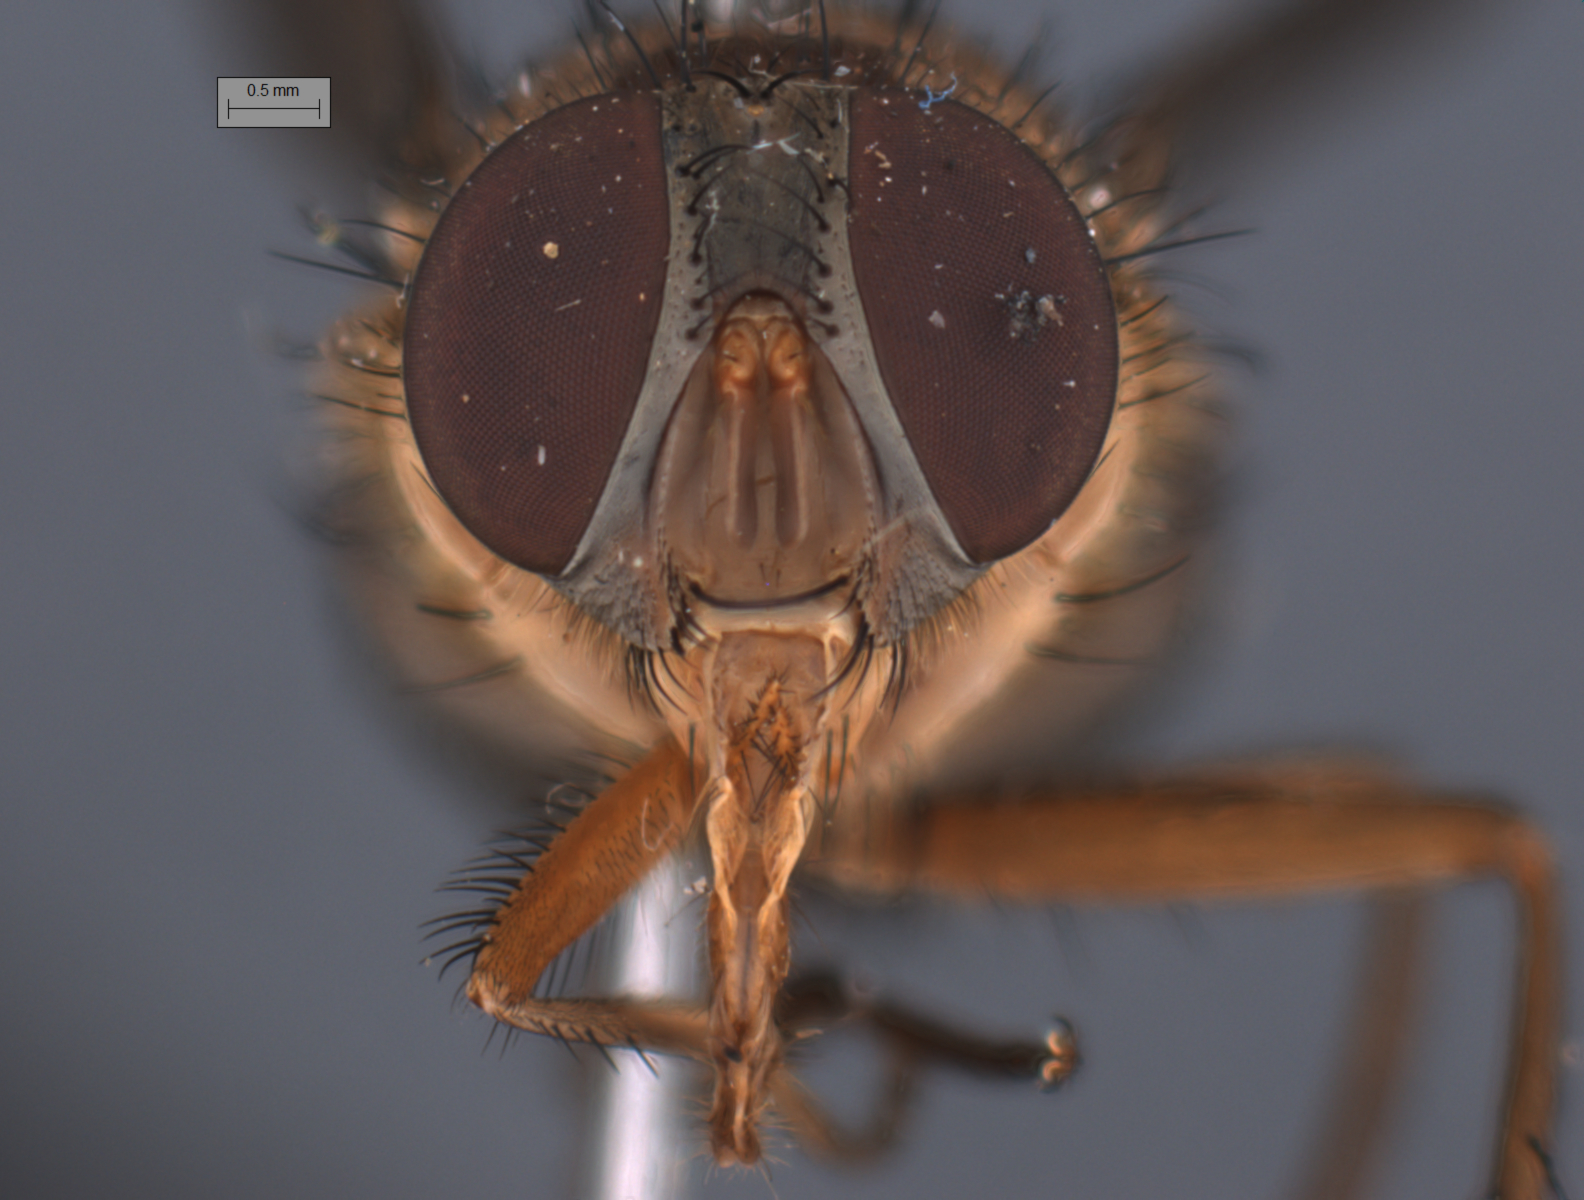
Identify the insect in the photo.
Phumosia promittens
